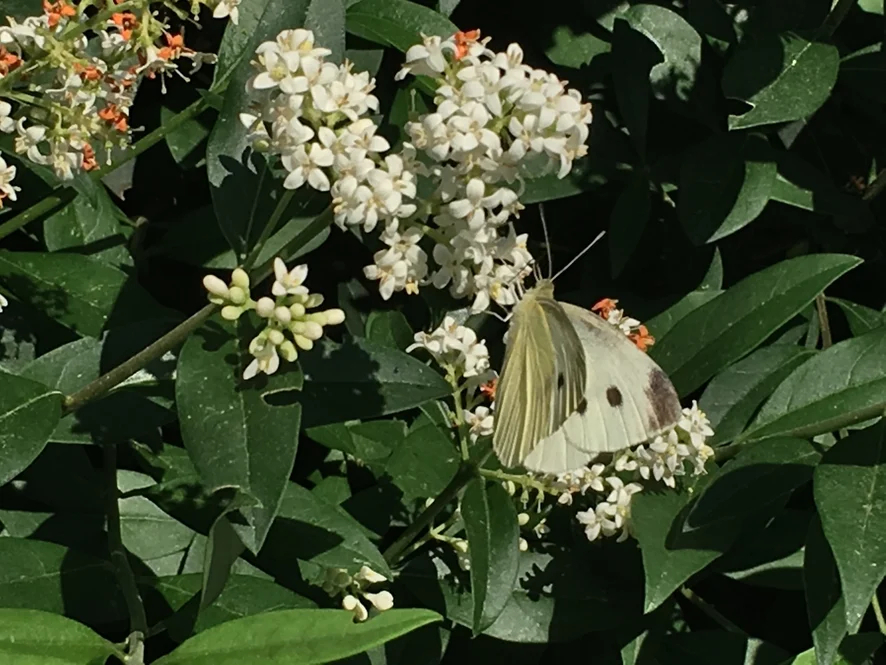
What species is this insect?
Pieris rapae
